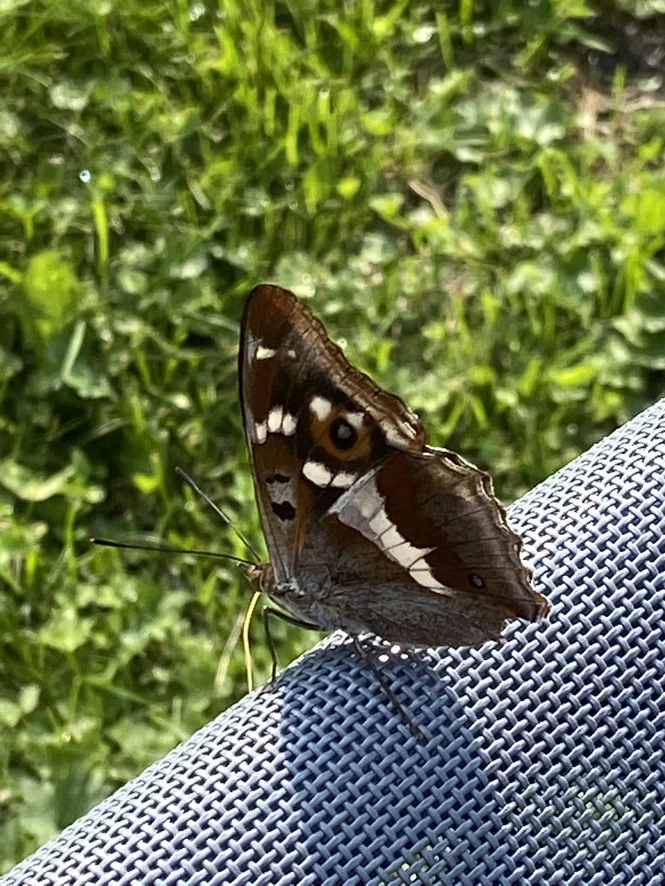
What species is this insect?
Apatura iris
